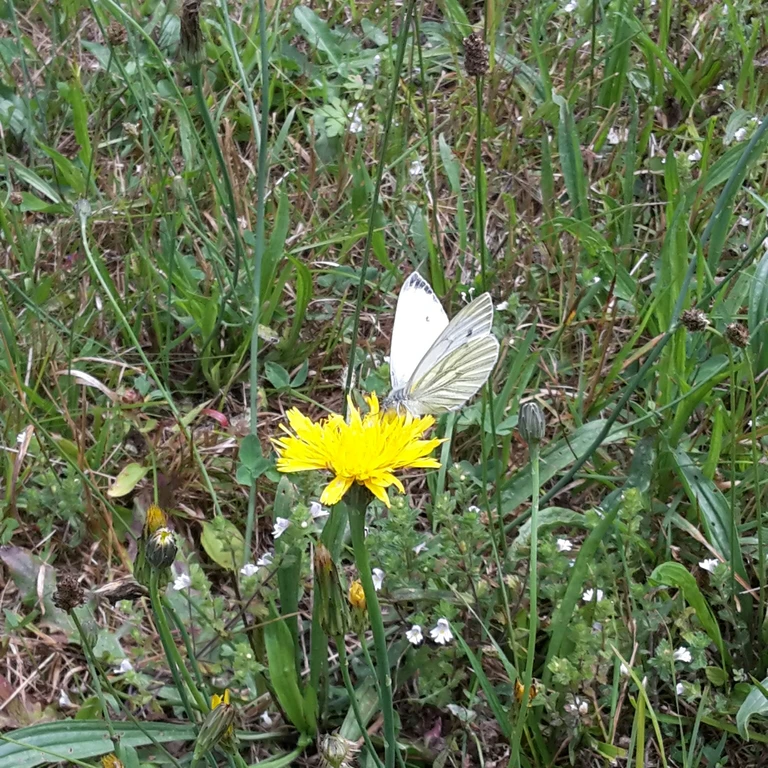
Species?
Pieris napi
